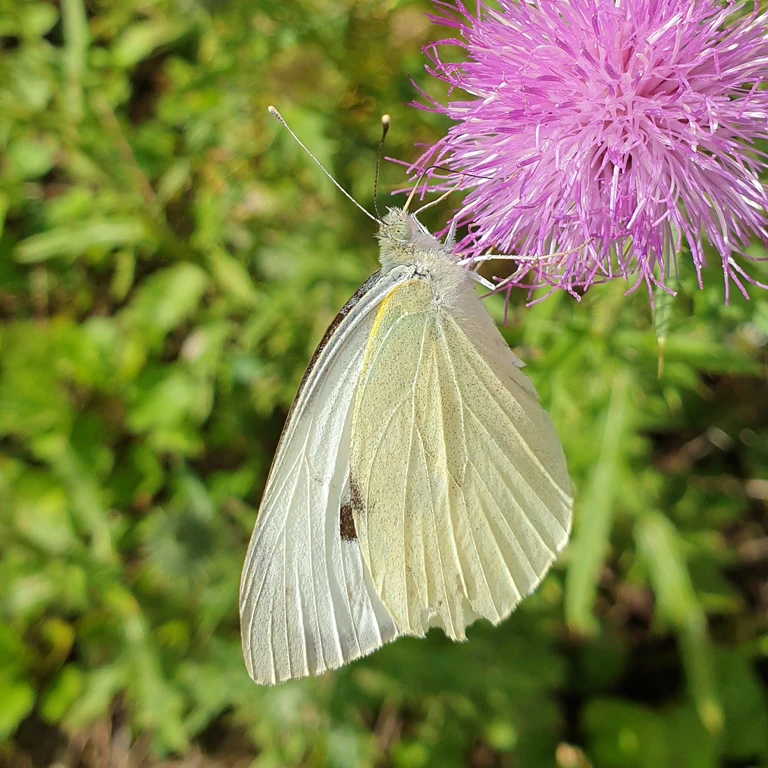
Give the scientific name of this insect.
Pieris brassicae
